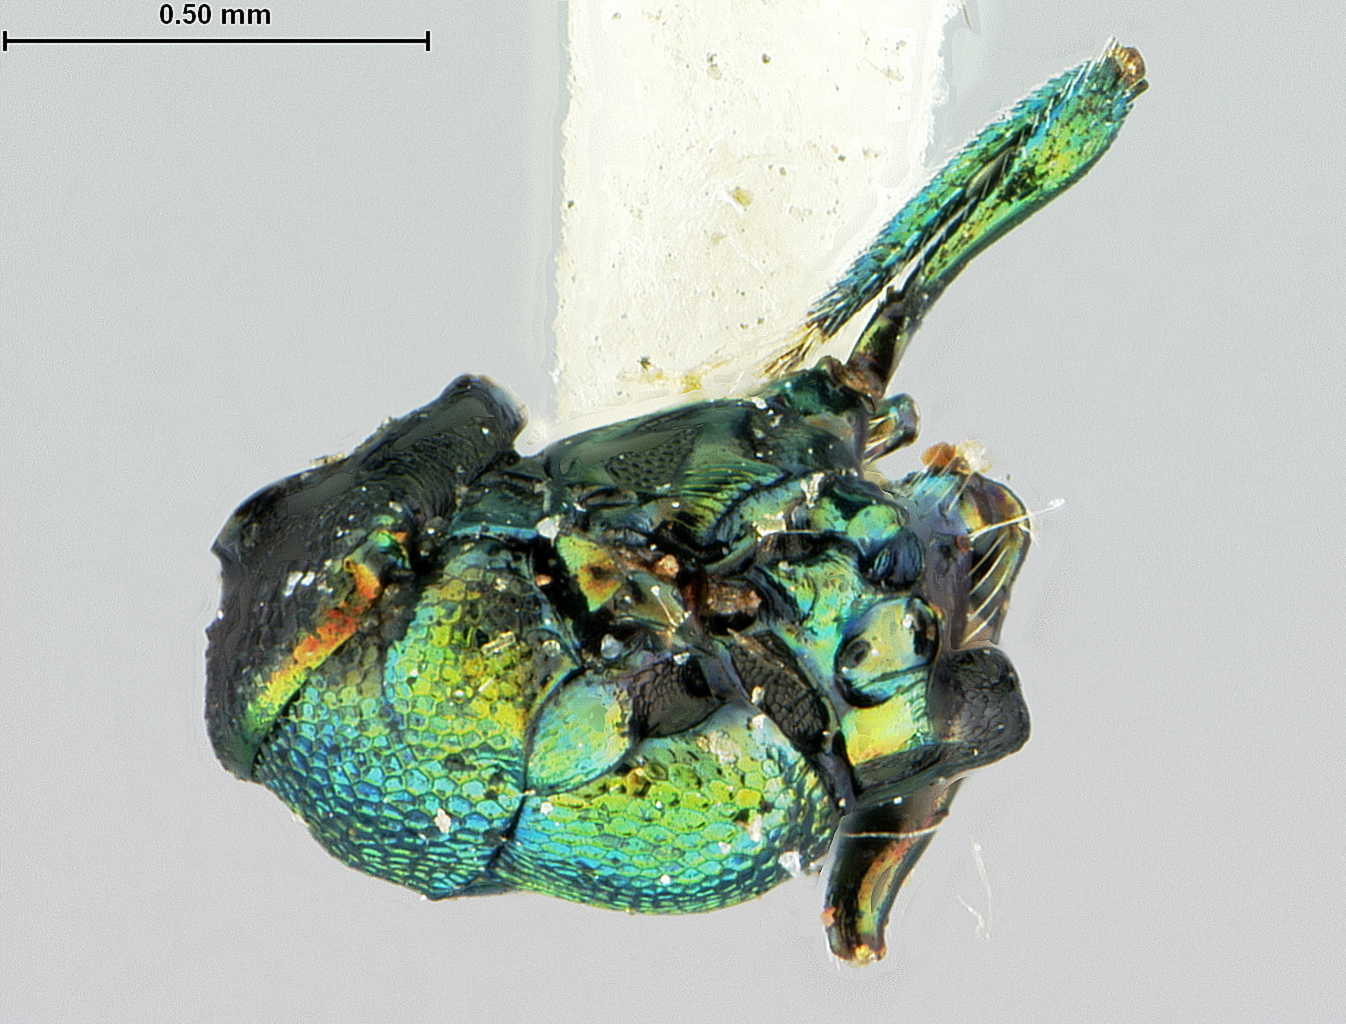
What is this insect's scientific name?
Entedon arizonensis
